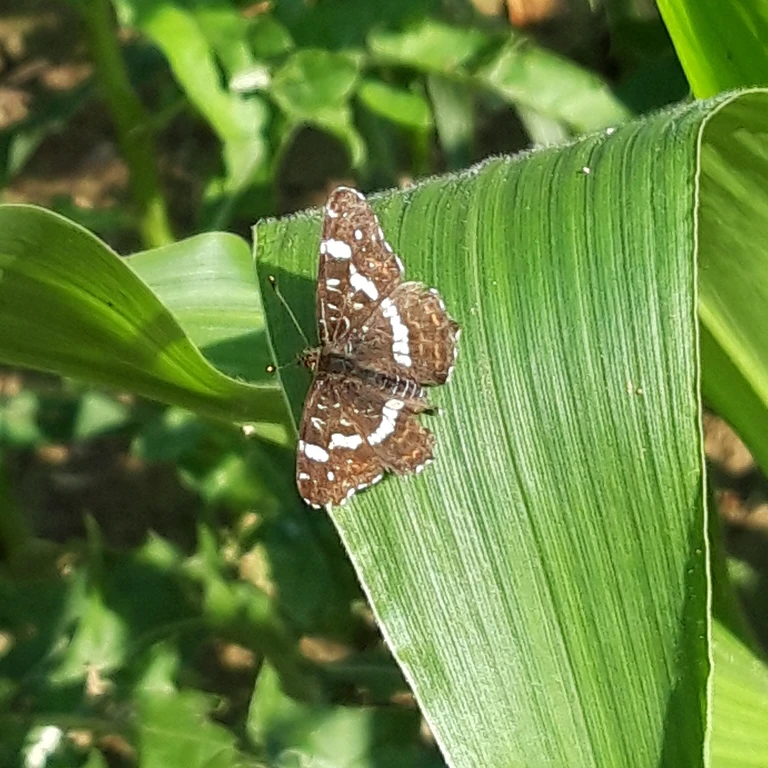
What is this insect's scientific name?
Araschnia levana
